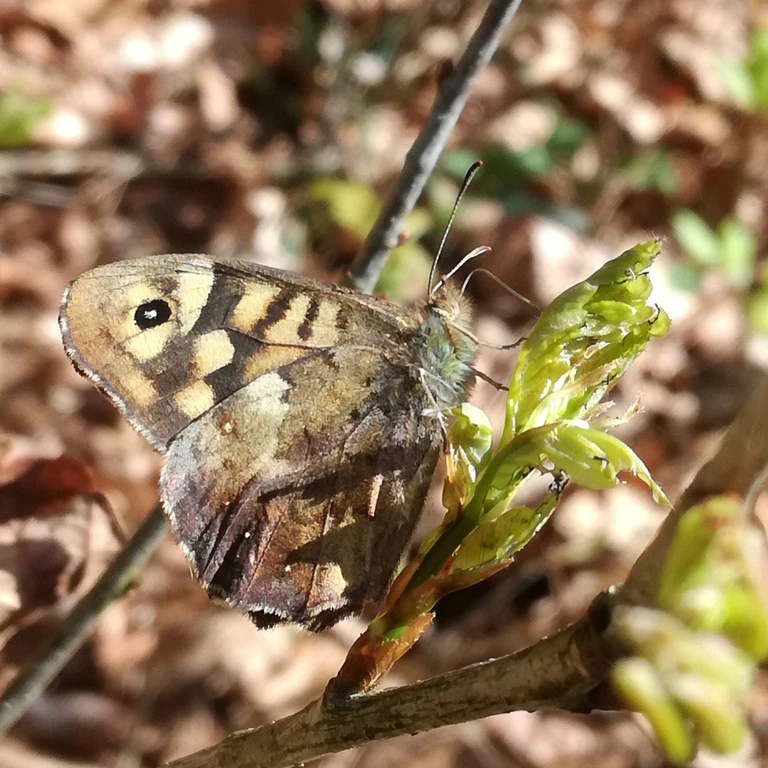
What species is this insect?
Pararge aegeria
